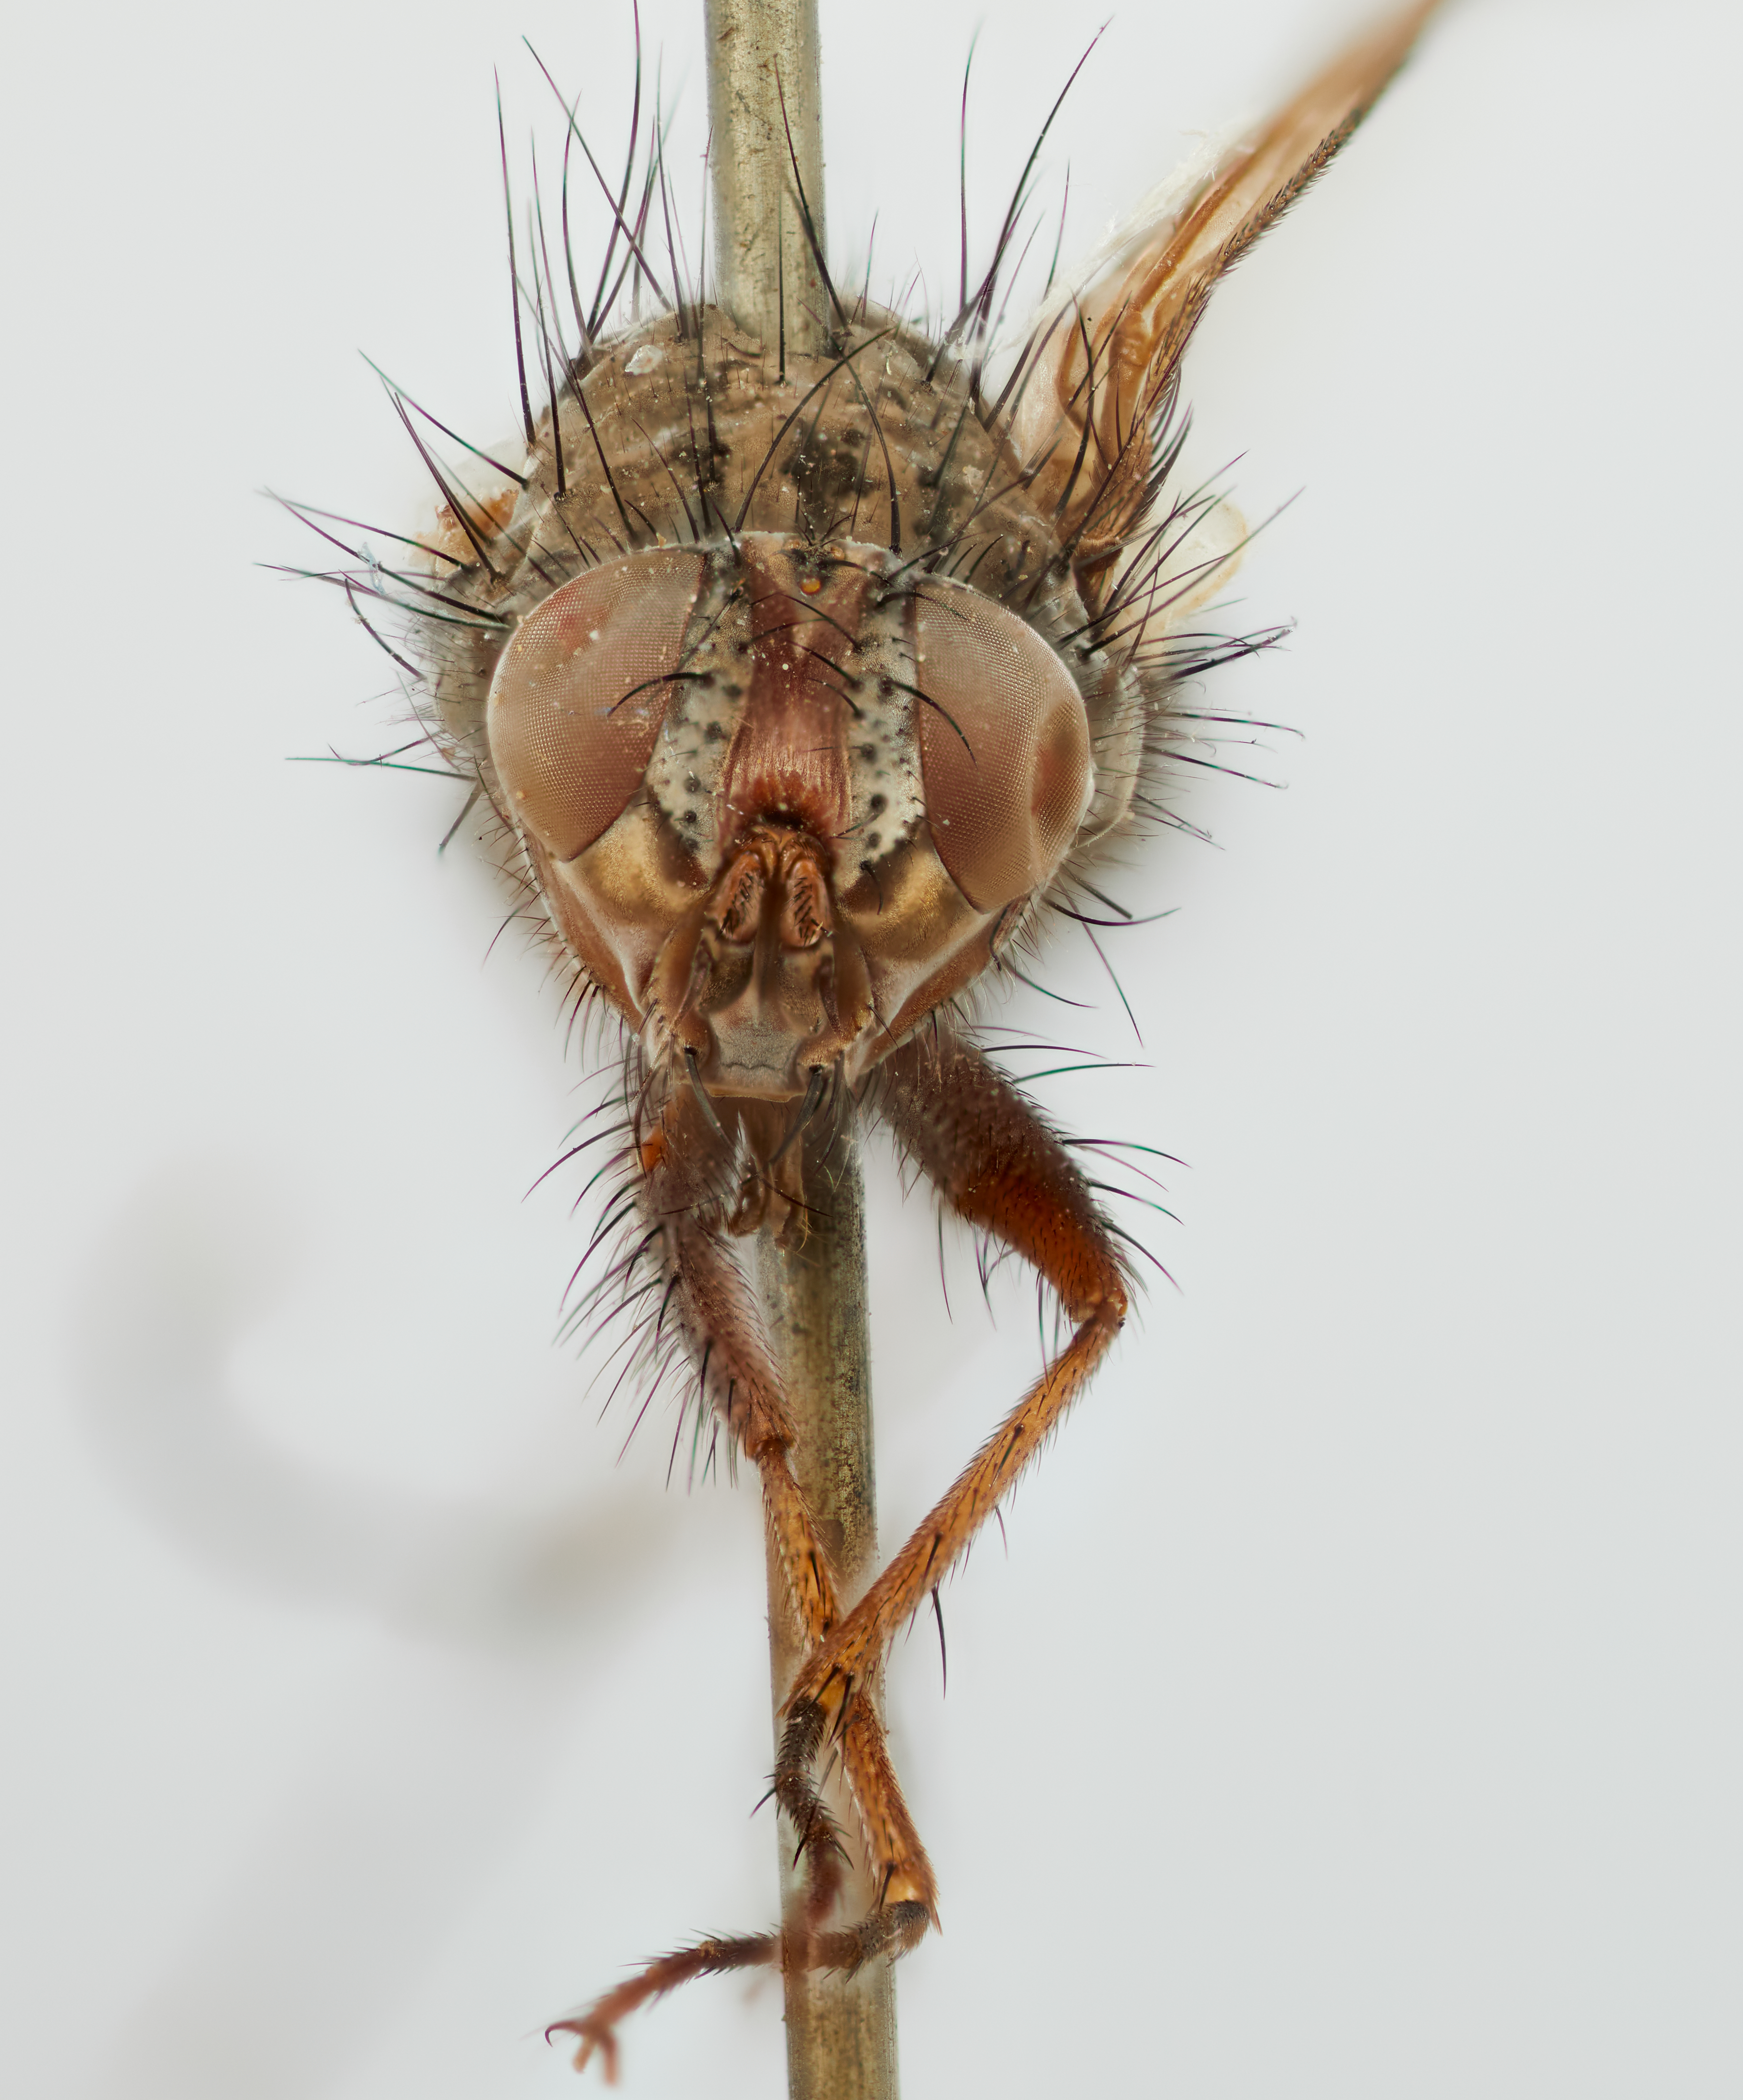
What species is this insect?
Mesembriophyto magellana
